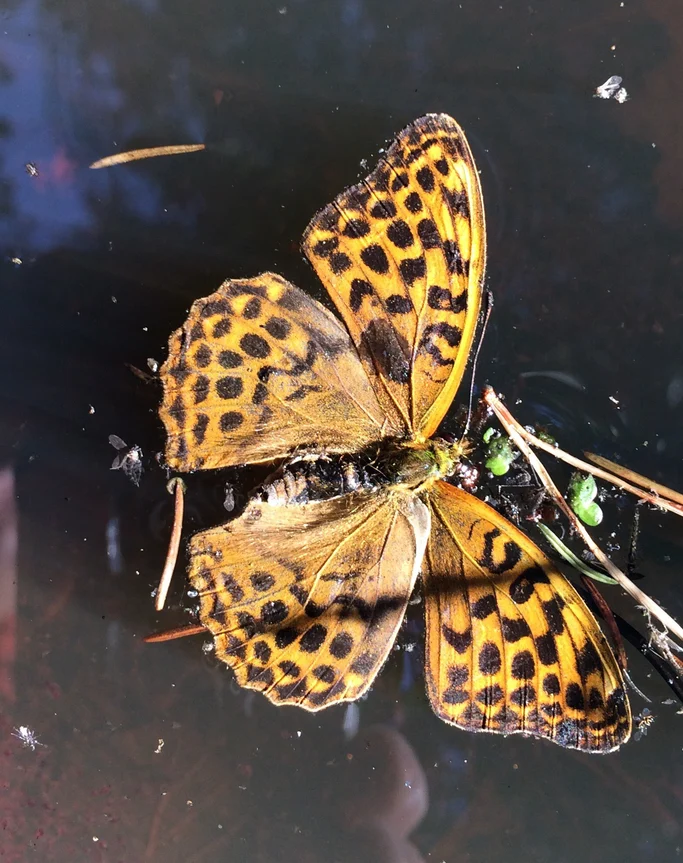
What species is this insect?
Argynnis paphia
